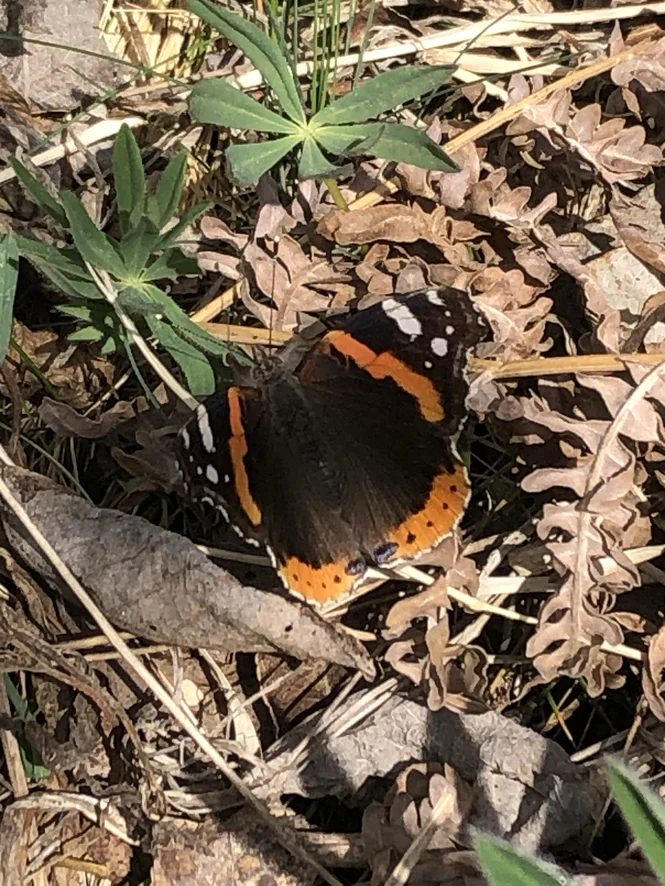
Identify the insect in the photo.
Vanessa atalanta
